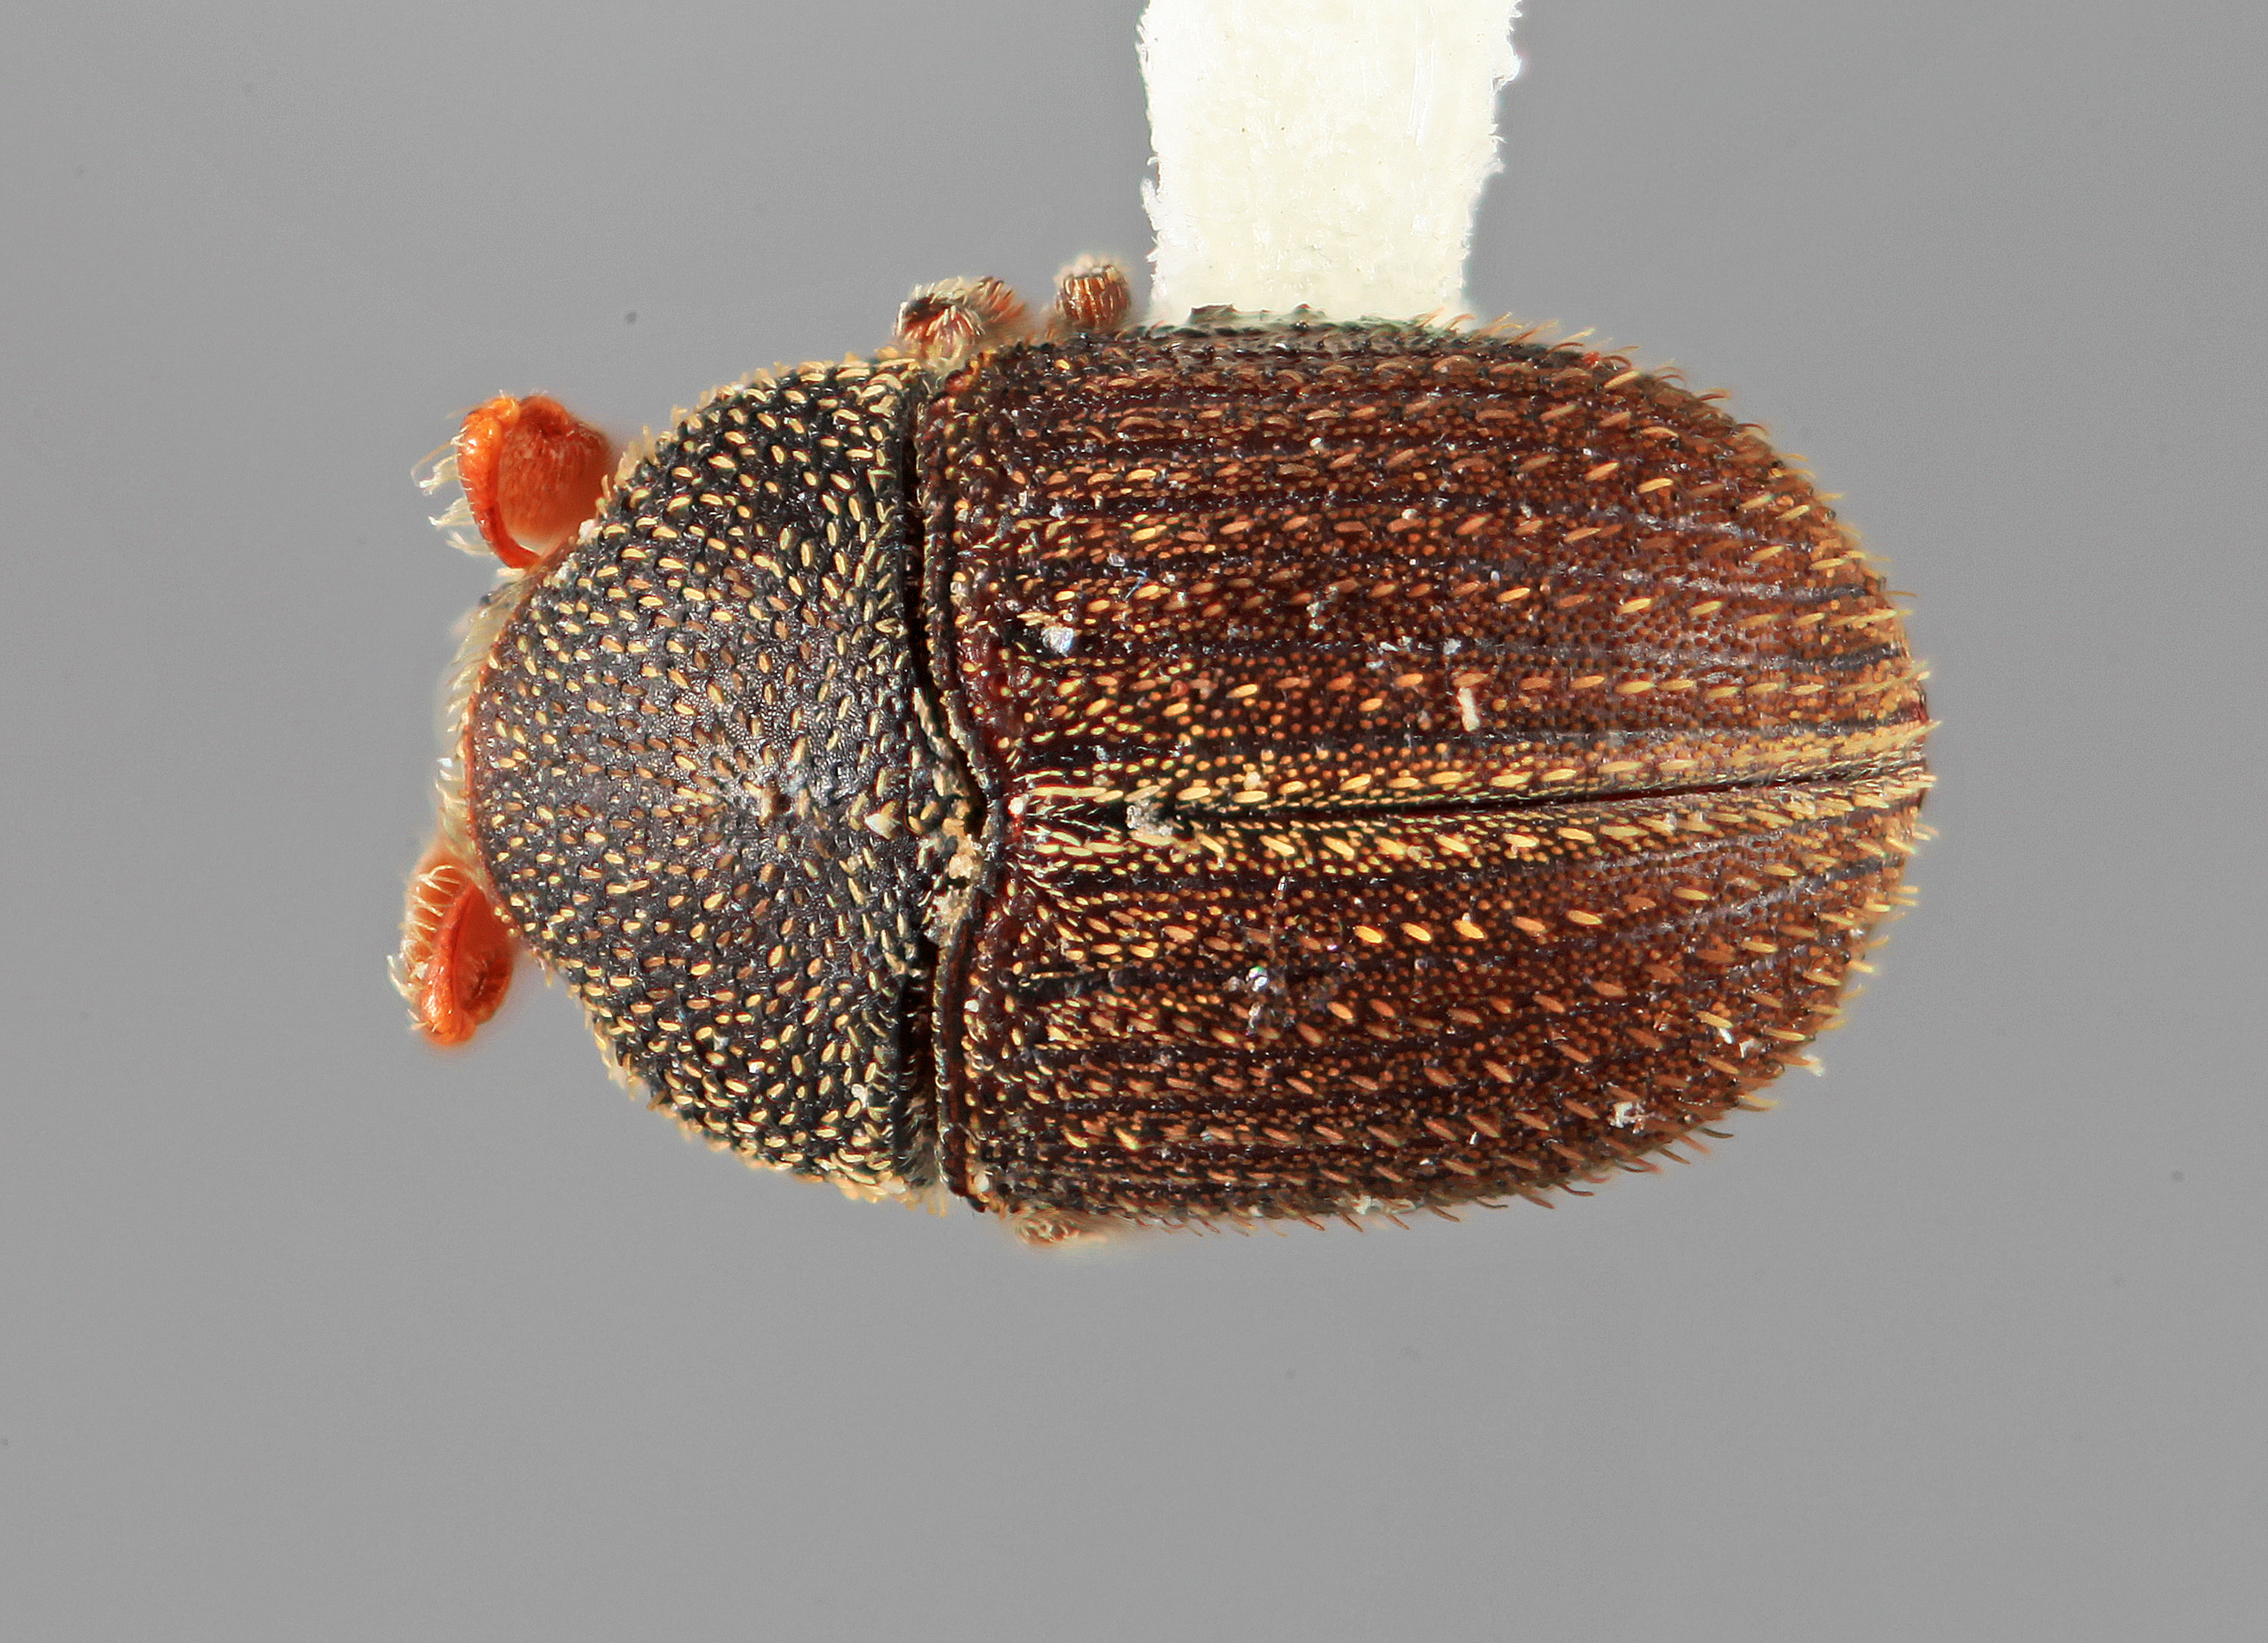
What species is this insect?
Chramesus vinealis
